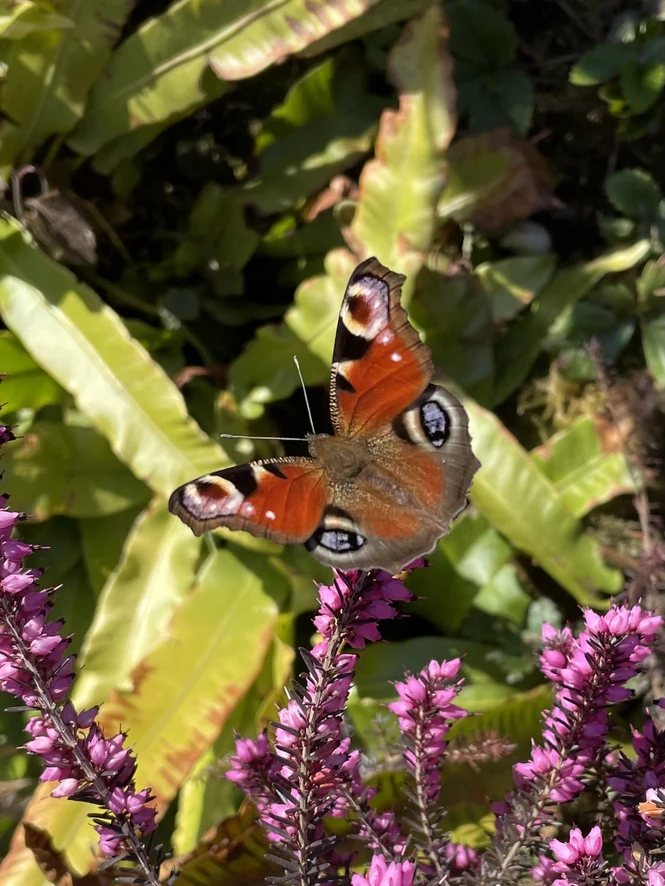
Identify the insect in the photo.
Aglais io
